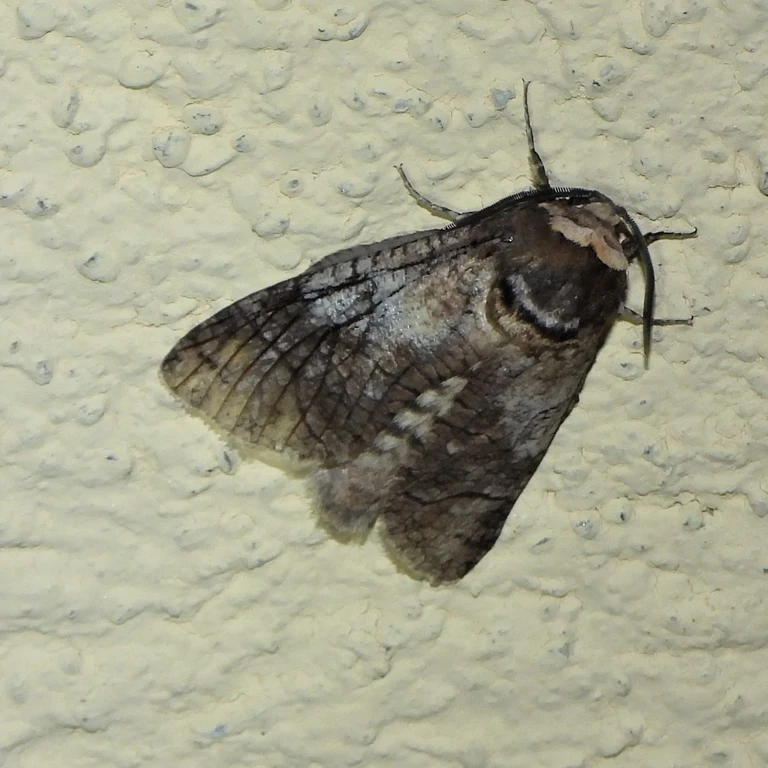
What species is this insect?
Cossus cossus
